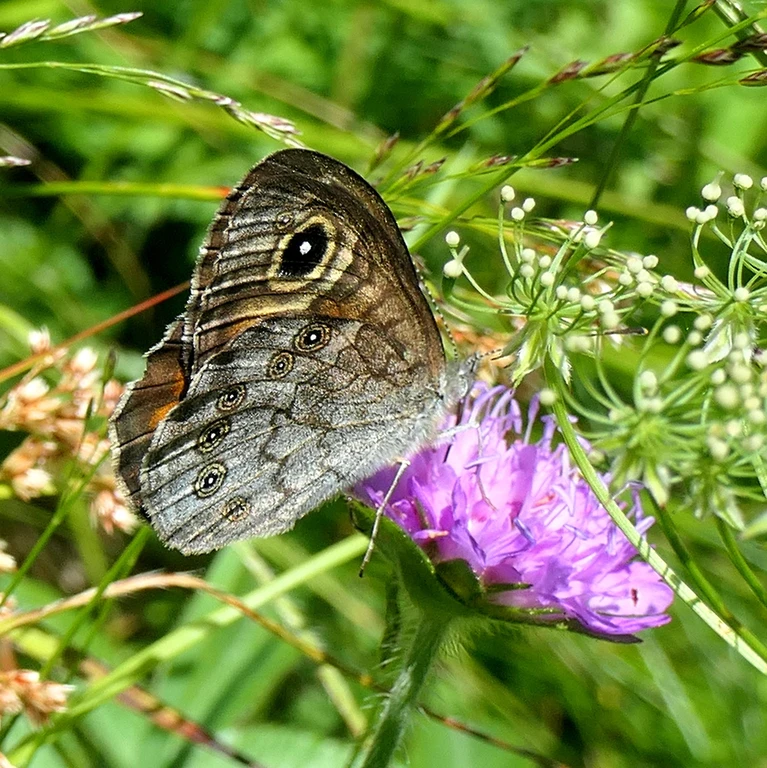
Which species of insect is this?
Lasiommata maera (also Pararge maera)
